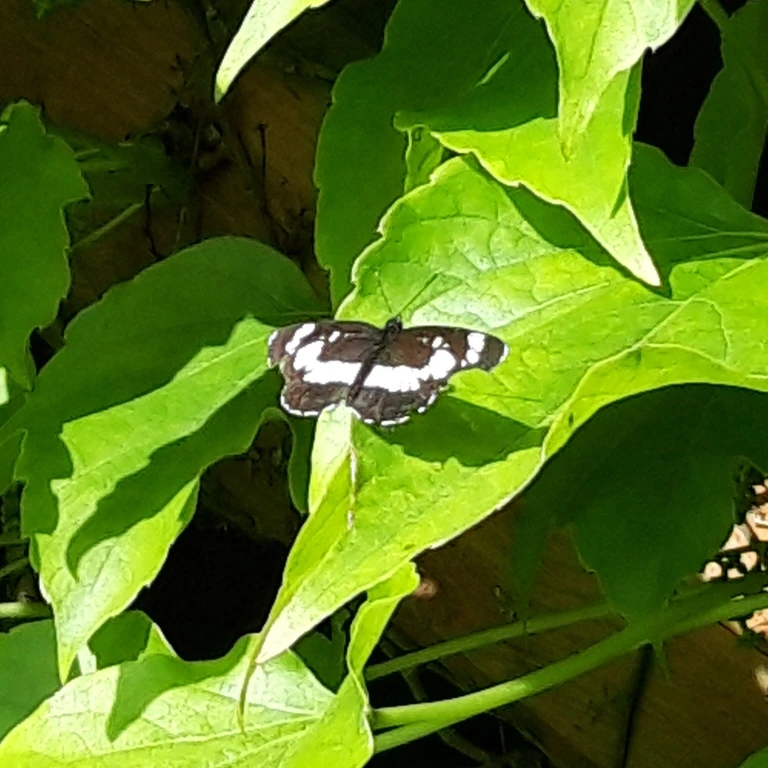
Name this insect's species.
Neptis rivularis
